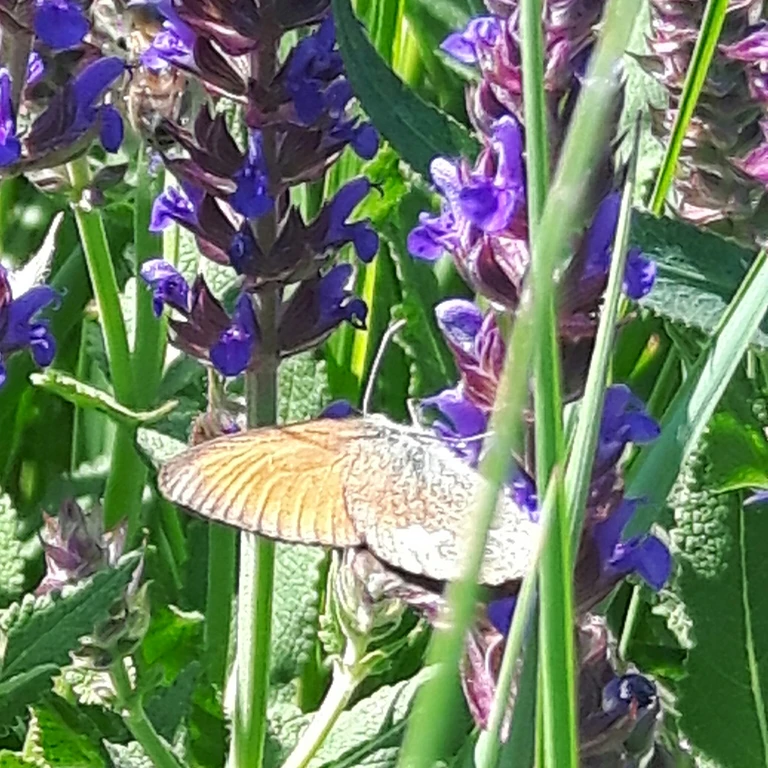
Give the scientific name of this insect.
Coenonympha glycerion (also Coenonympha iphis)
